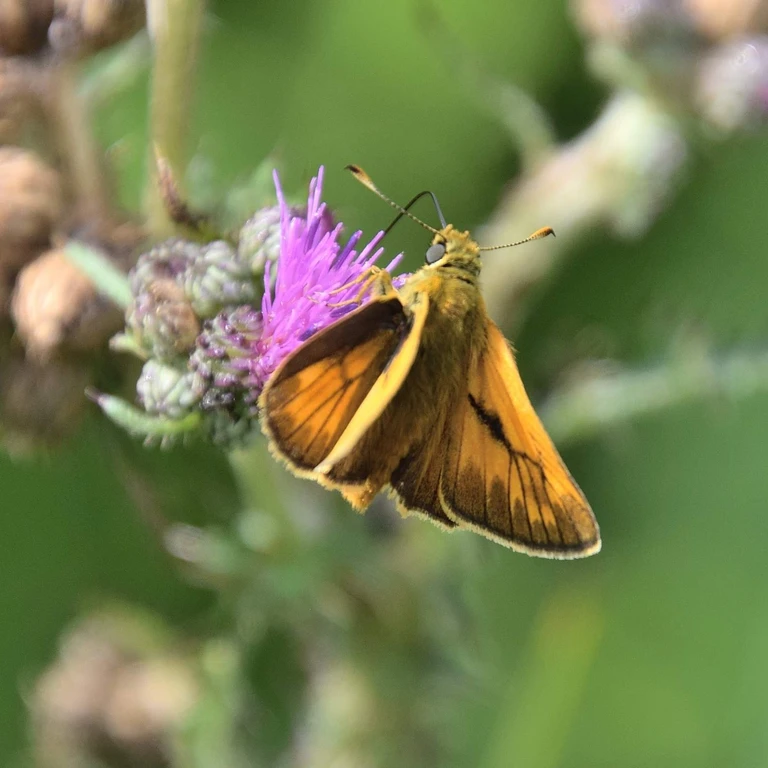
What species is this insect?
Ochlodes sylvanus (also Ochlodes venata)
